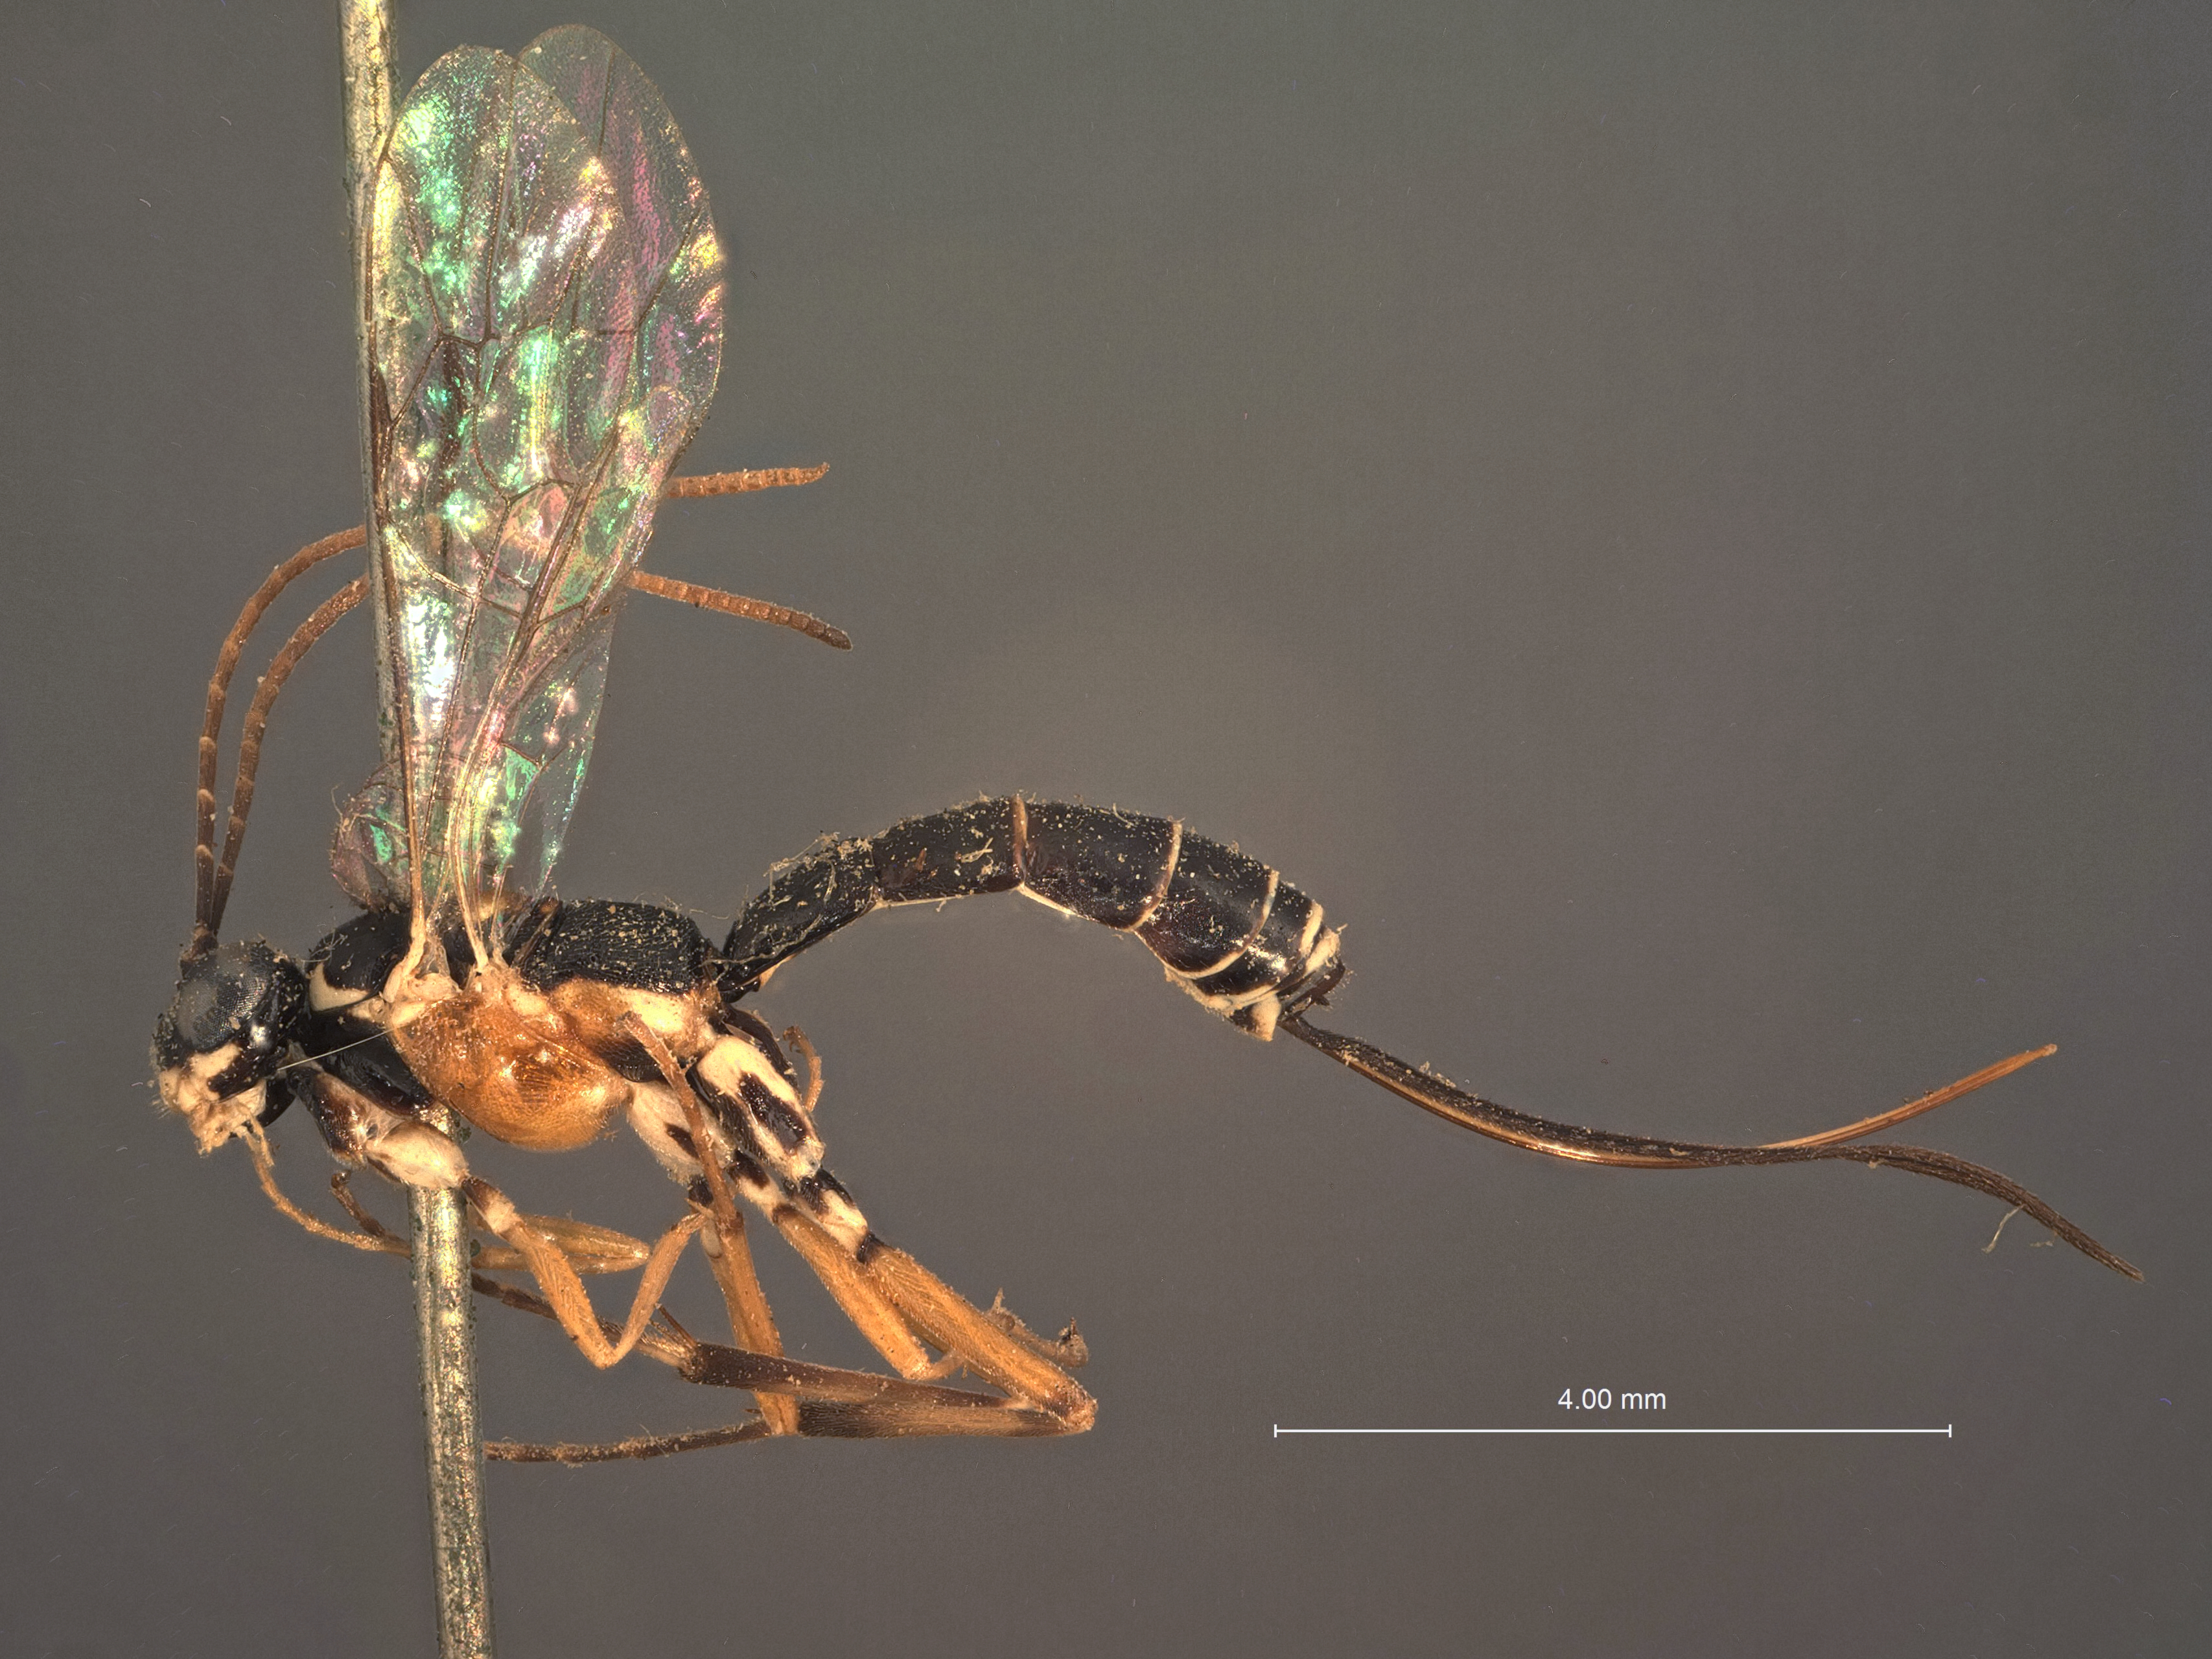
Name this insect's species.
Asphragis pulcherrimus
